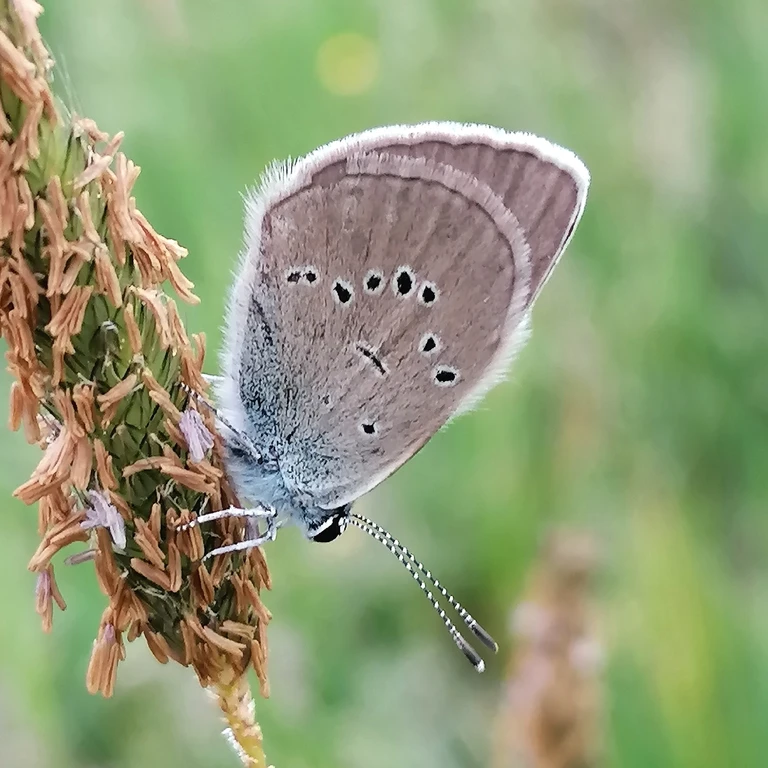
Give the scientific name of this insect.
Cyaniris semiargus
